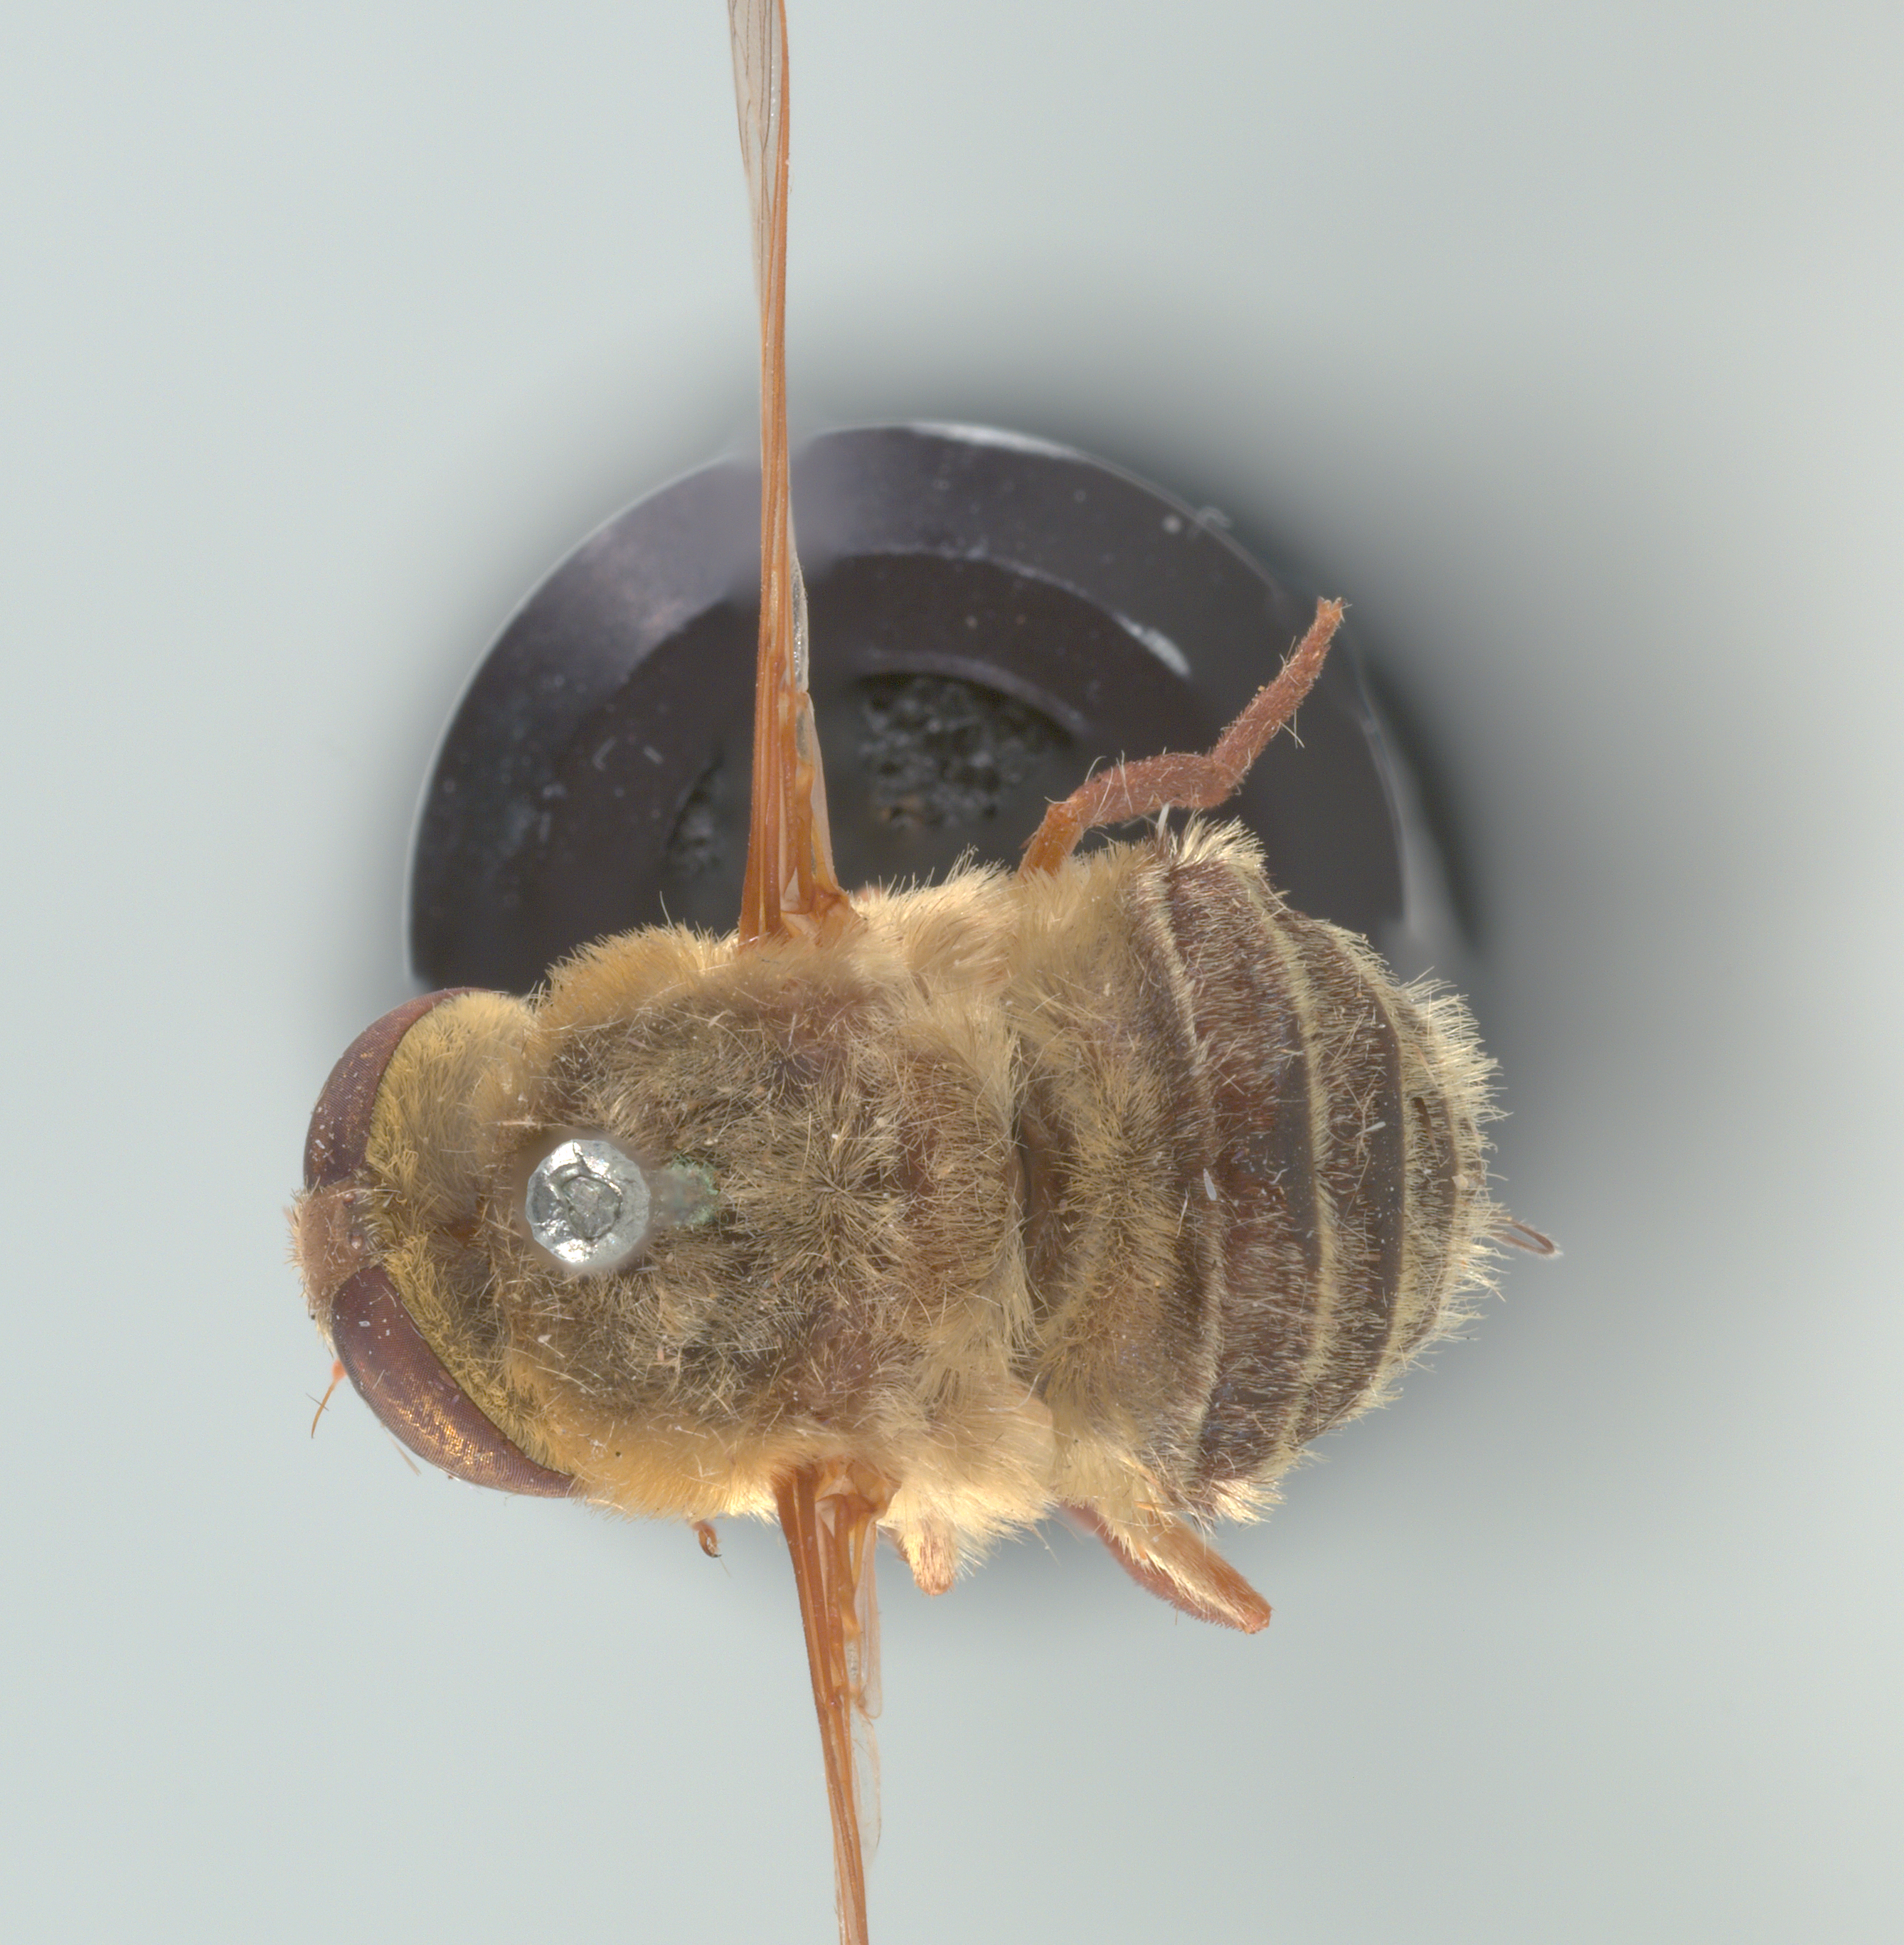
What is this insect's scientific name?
Neorhynchocephalus volaticus
